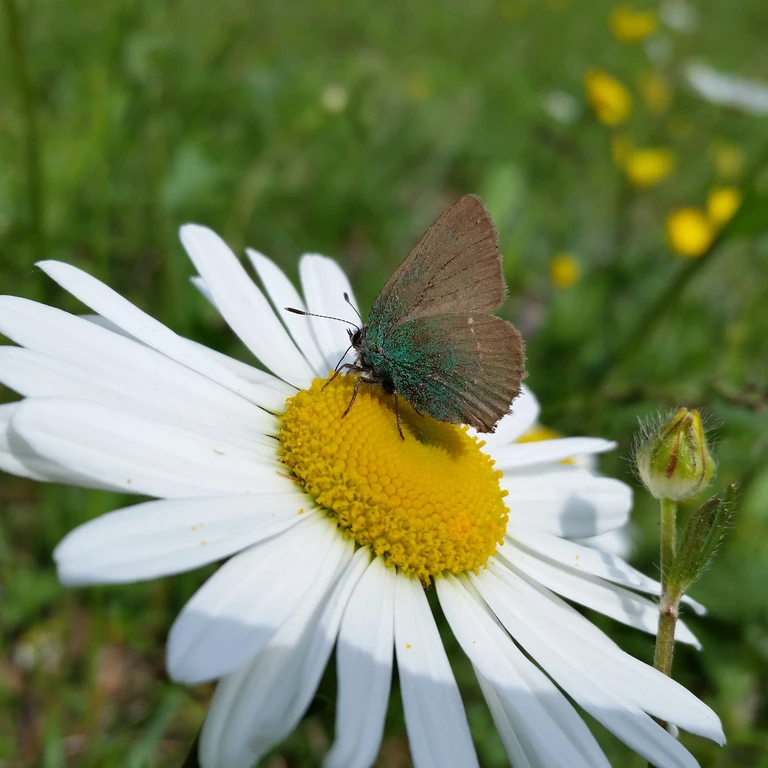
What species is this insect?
Callophrys rubi
